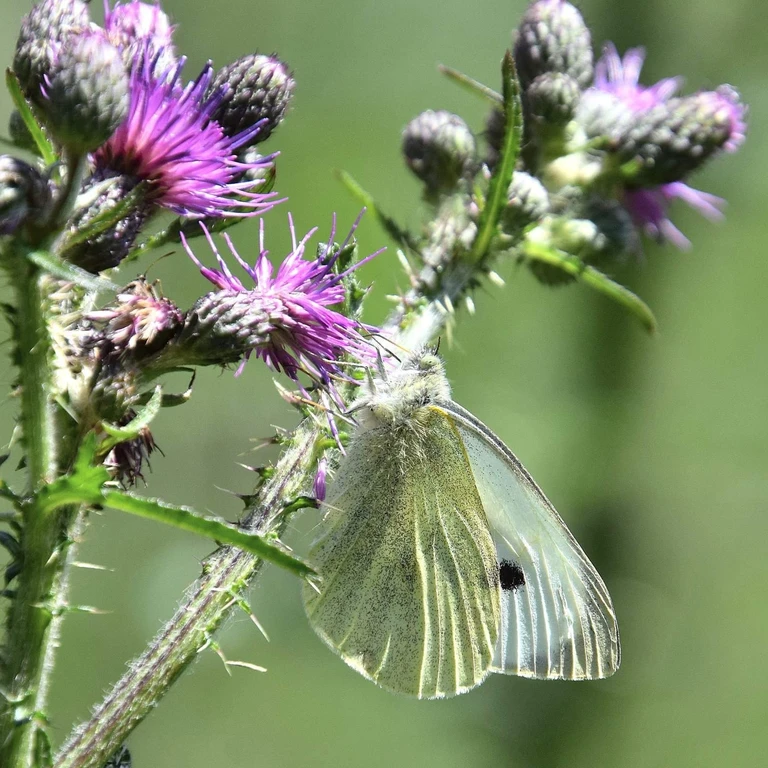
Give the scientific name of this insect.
Pieris brassicae
